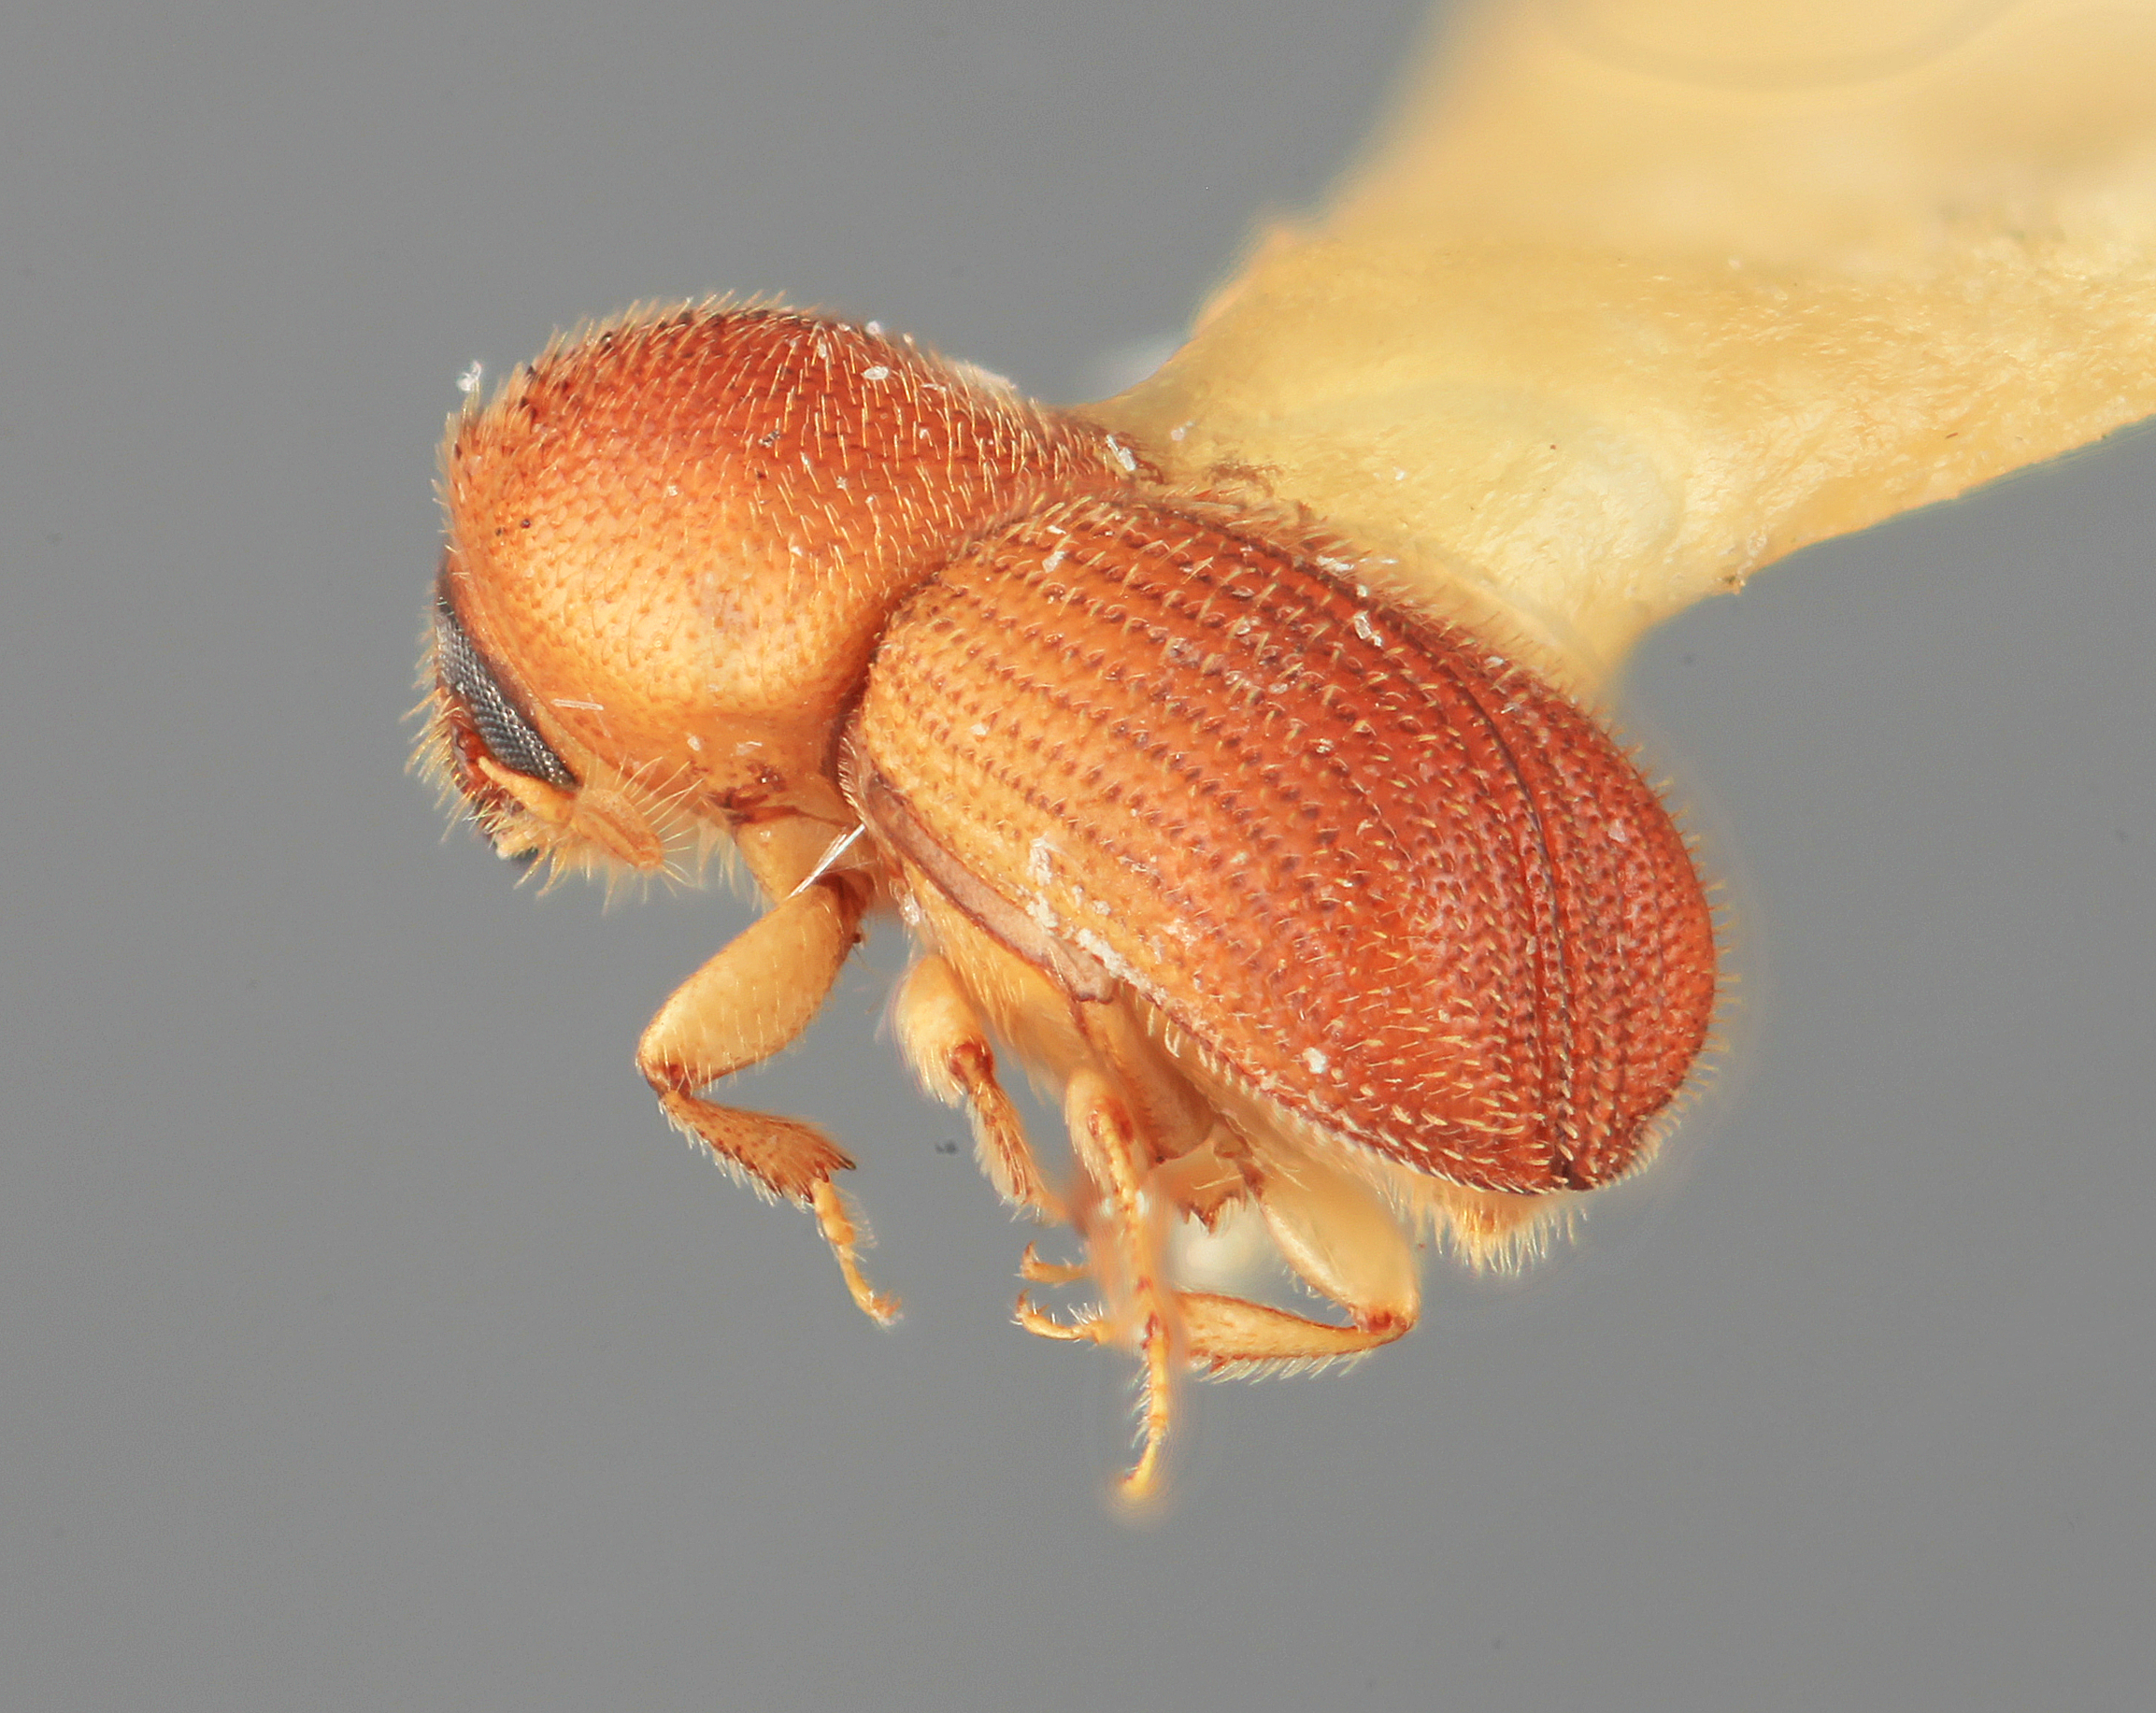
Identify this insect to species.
Dendroterus fossifrons
